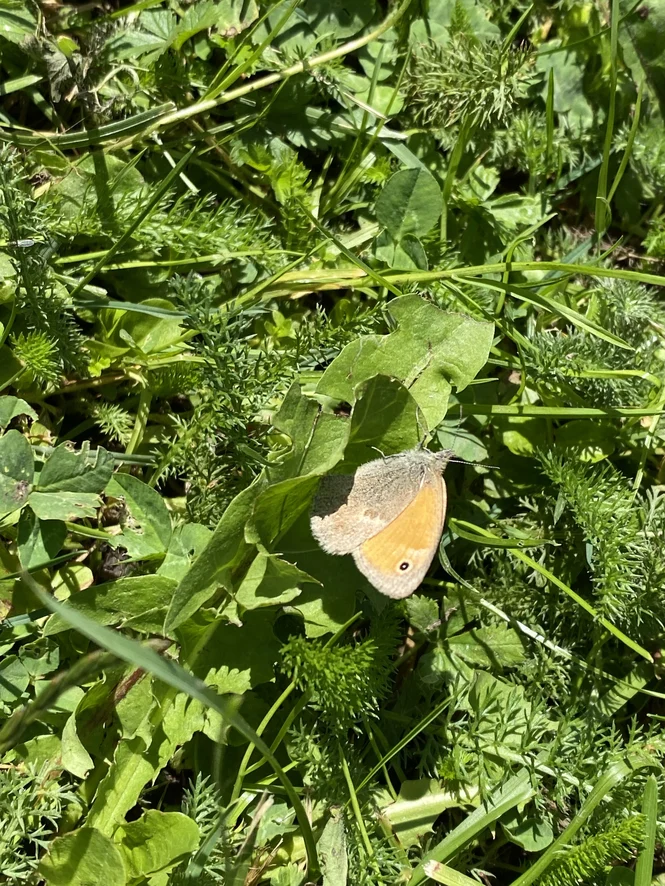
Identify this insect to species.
Coenonympha pamphilus
